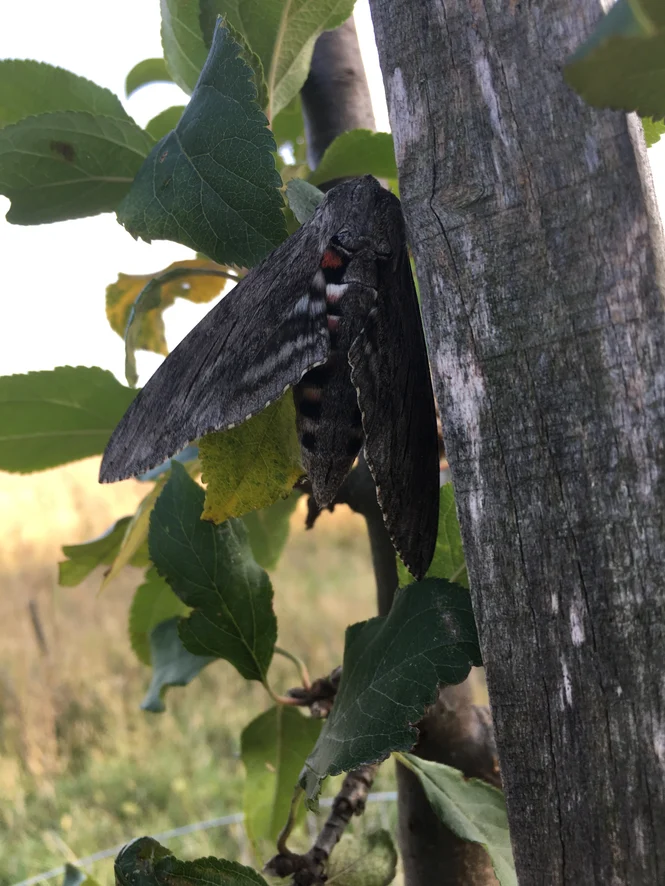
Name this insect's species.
Agrius convolvuli
